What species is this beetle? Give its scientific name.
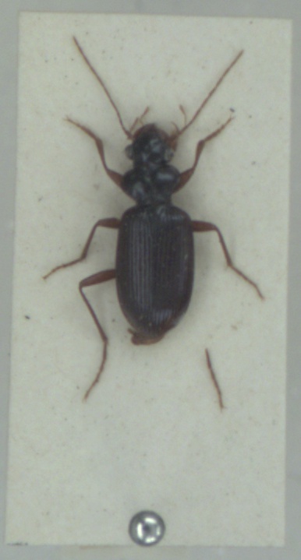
Leistus fulvibarbis
